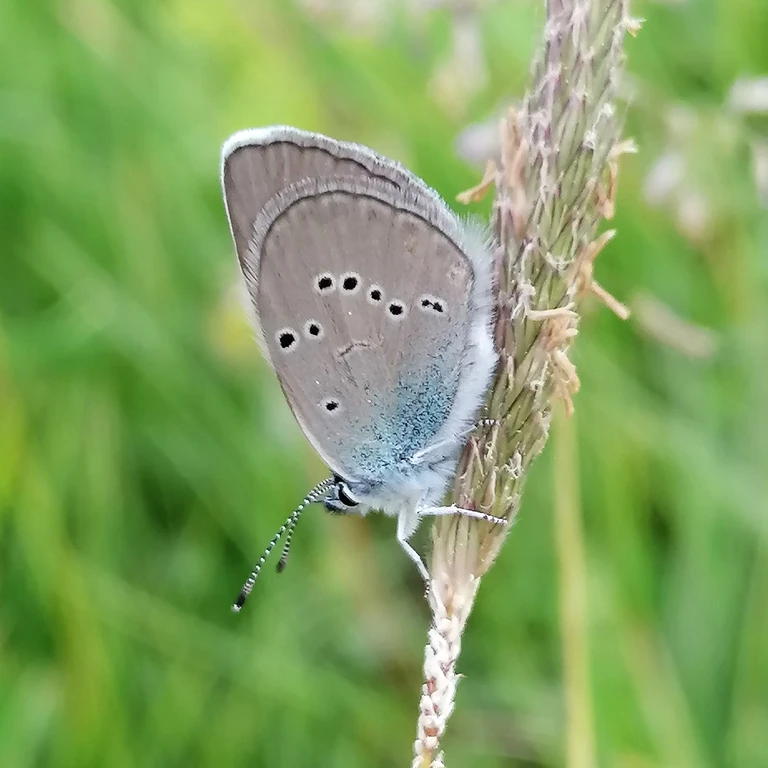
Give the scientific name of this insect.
Cyaniris semiargus
